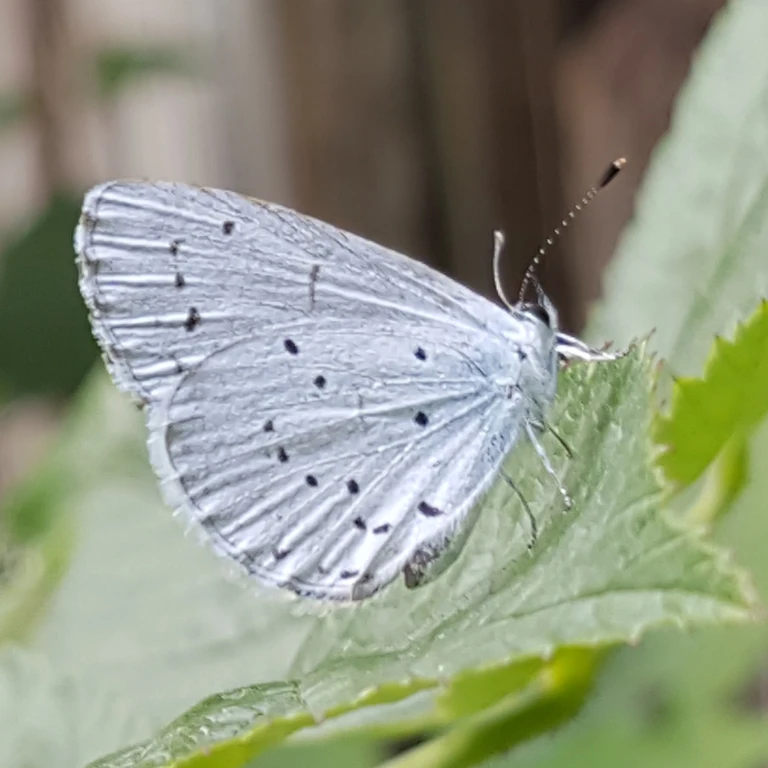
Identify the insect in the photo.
Celastrina argiolus
